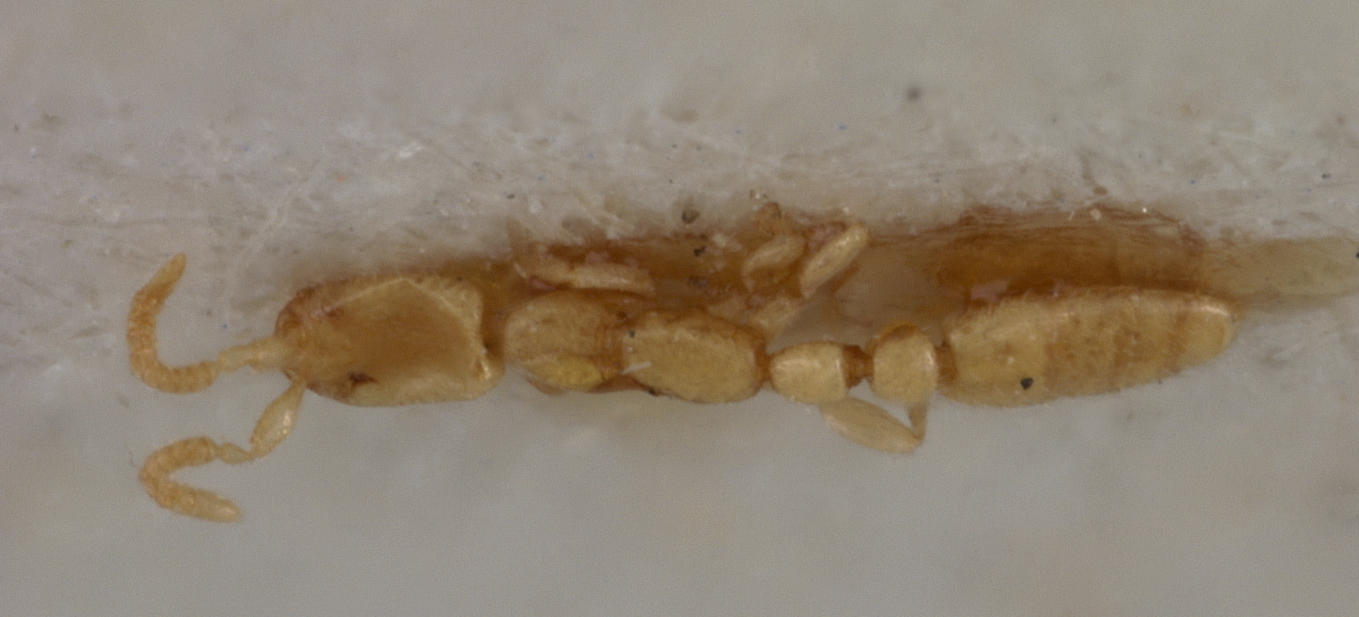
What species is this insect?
Leptanilla revelierei
